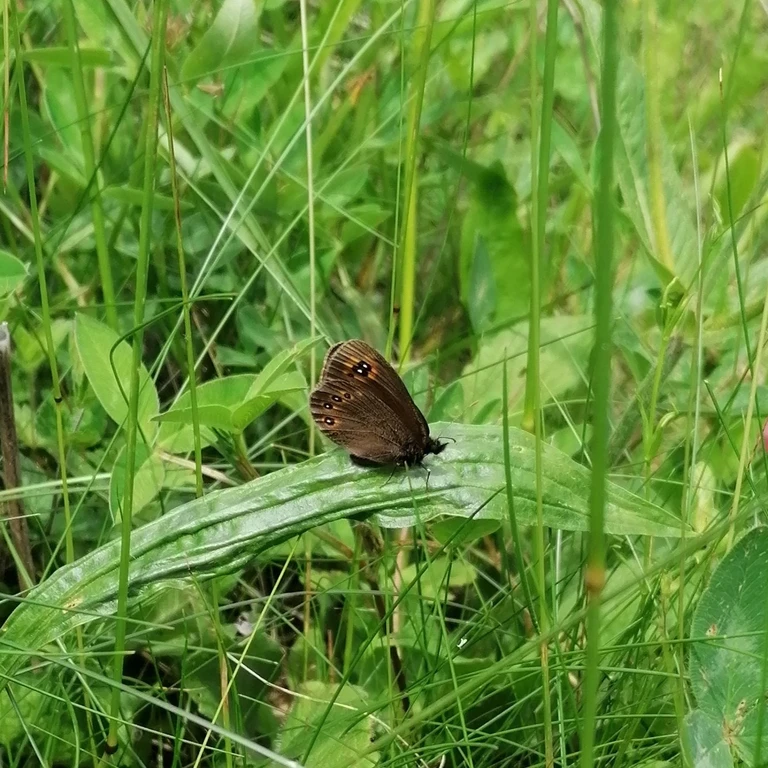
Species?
Erebia medusa
